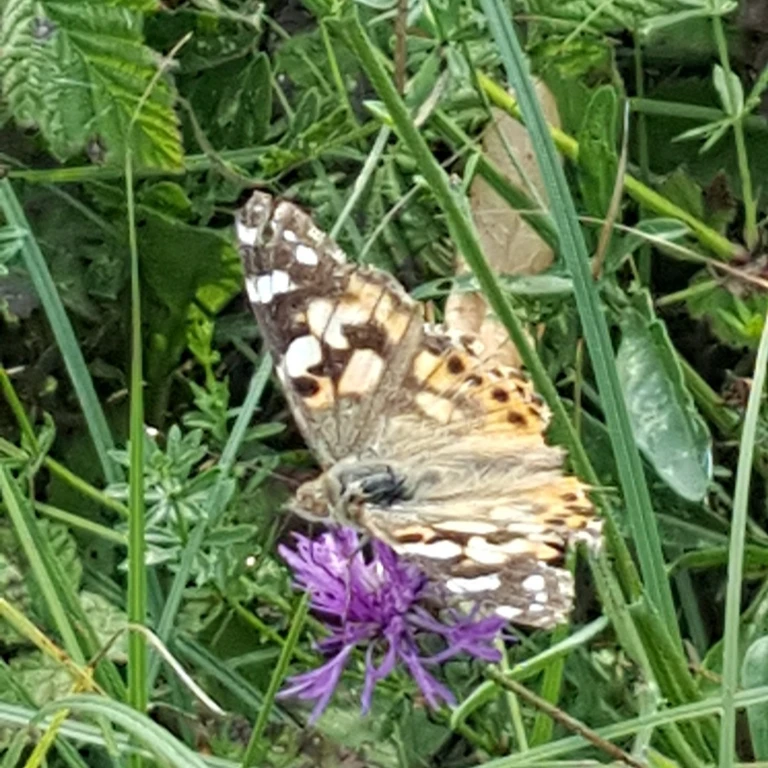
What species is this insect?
Vanessa cardui
